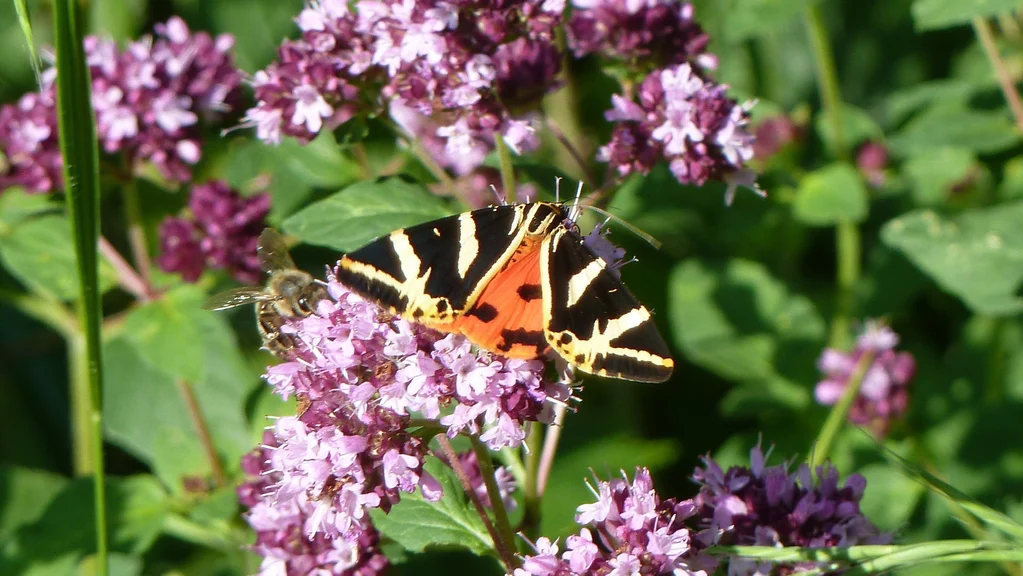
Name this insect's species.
Euplagia quadripunctaria
